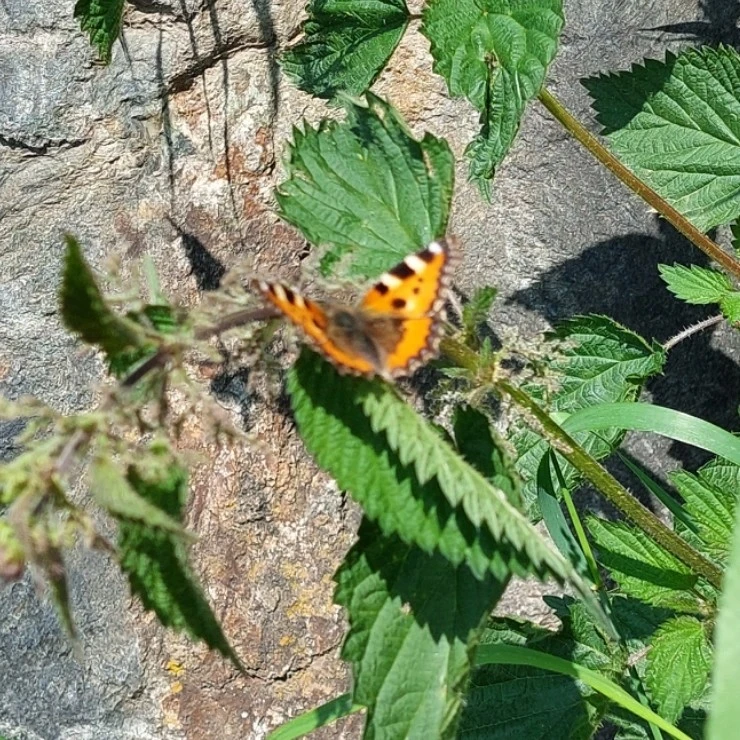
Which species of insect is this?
Aglais urticae
